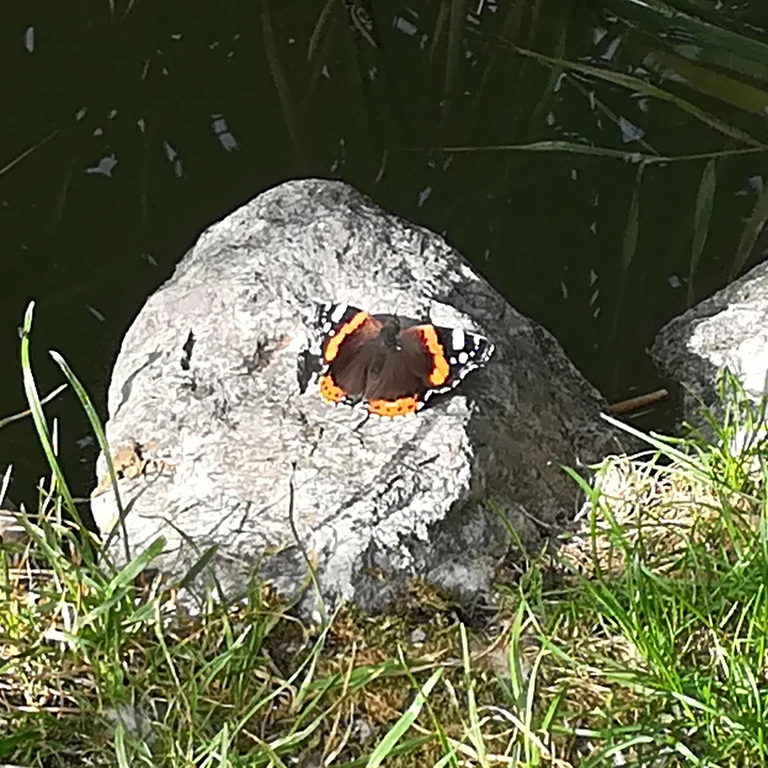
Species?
Vanessa atalanta
